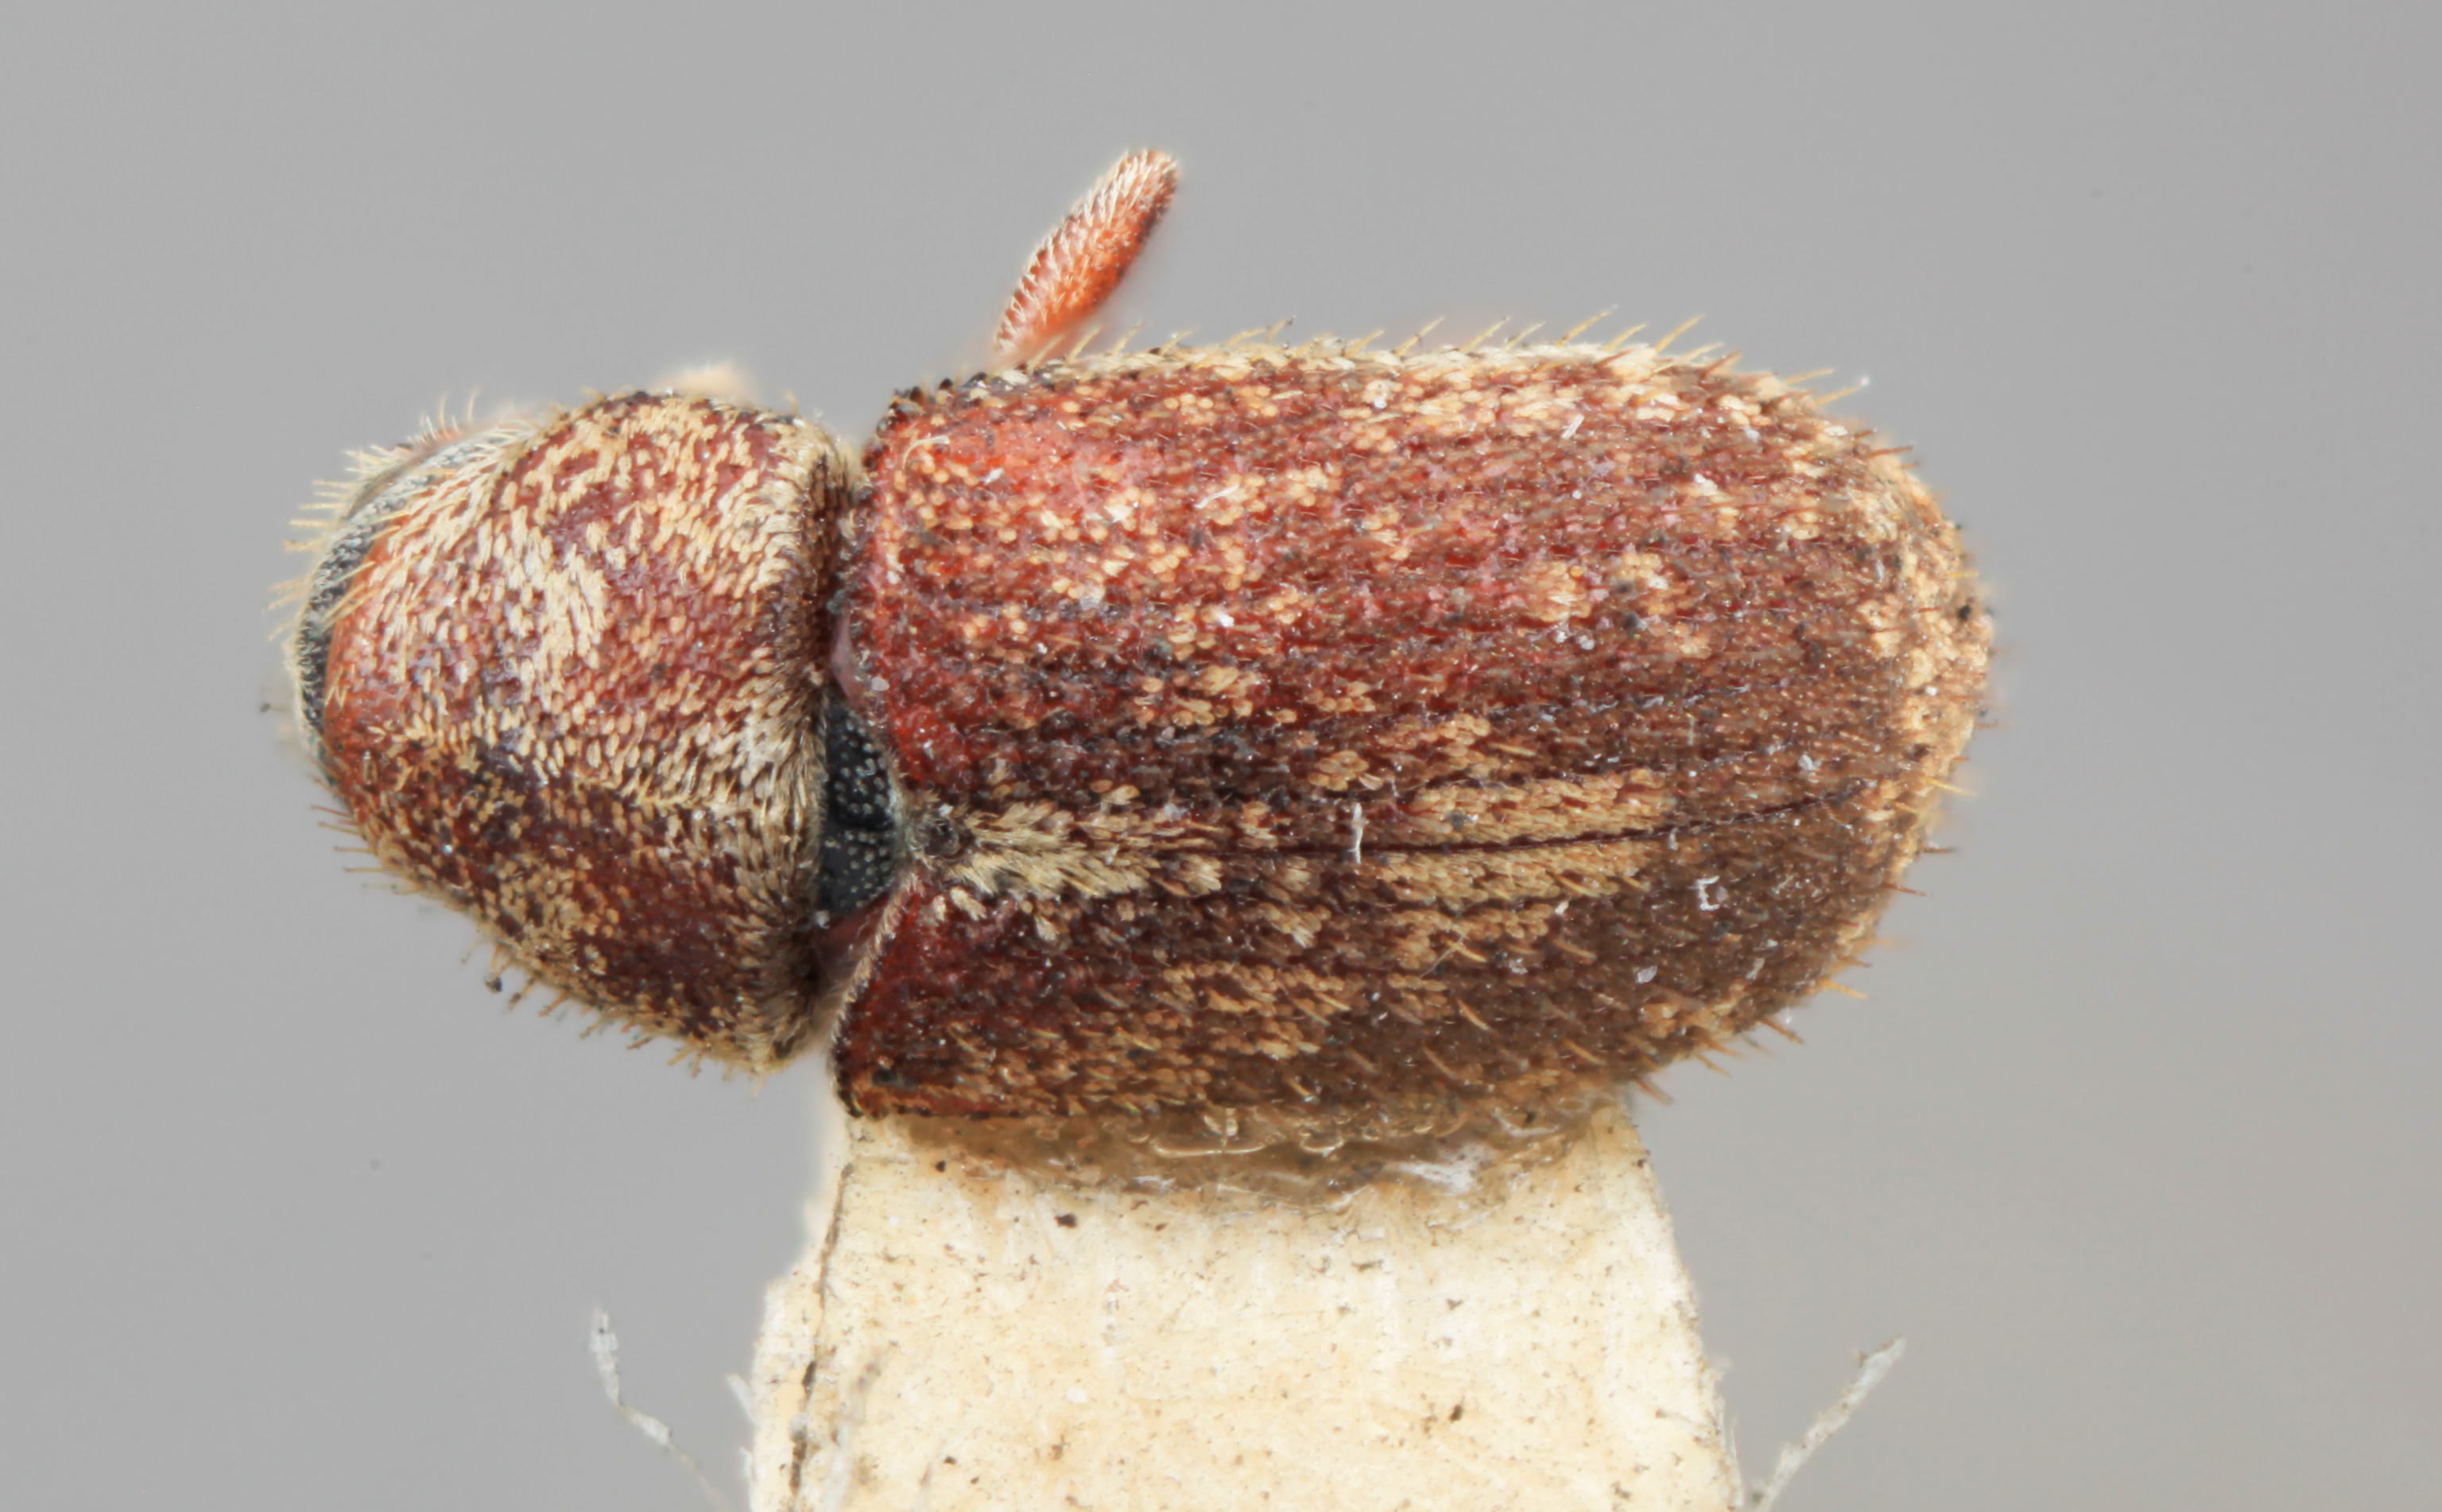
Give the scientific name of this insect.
Pseudohylesinus pini
